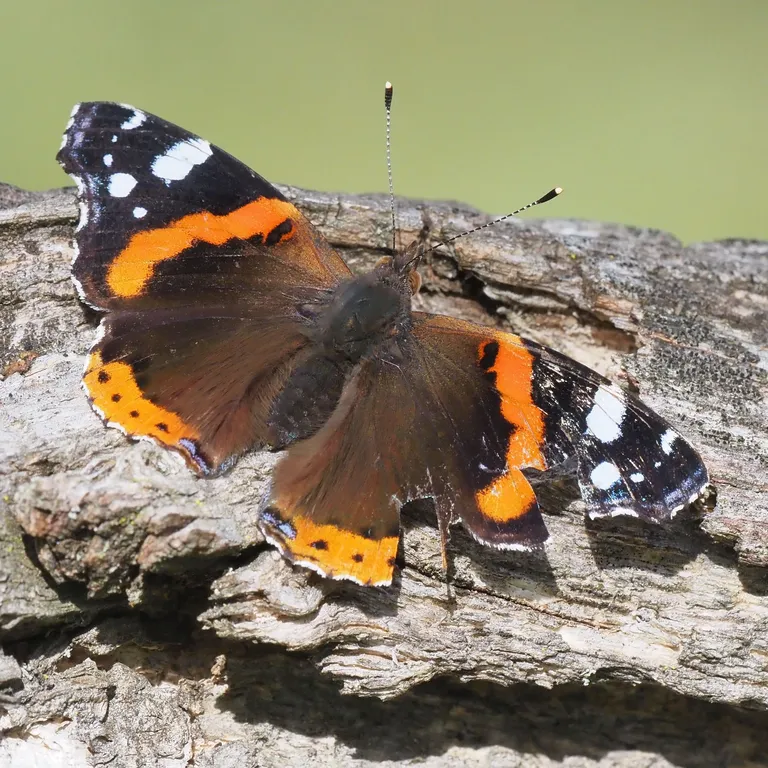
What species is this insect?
Vanessa atalanta
